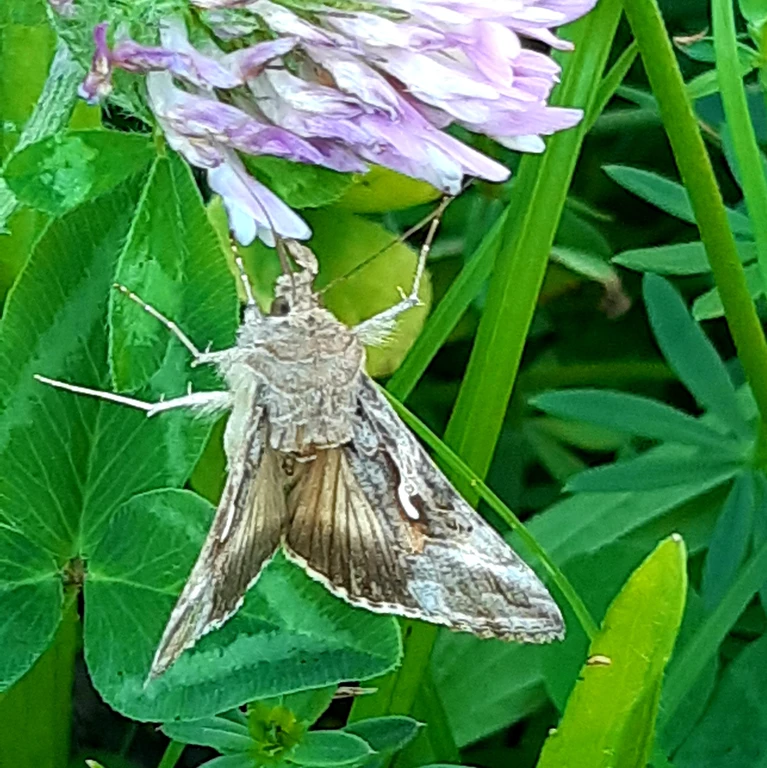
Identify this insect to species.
Autographa gamma
